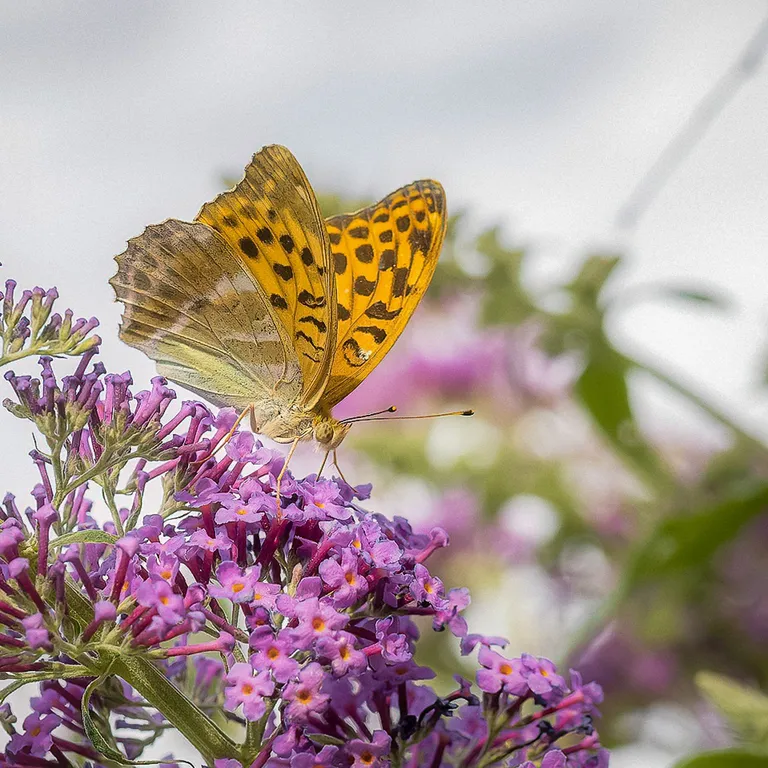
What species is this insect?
Argynnis paphia
